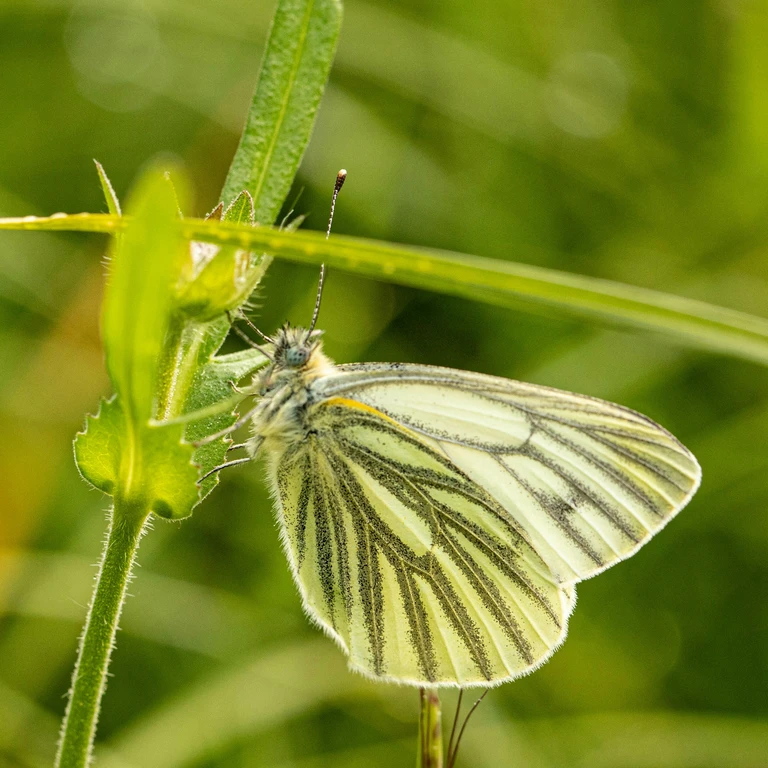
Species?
Pieris napi
